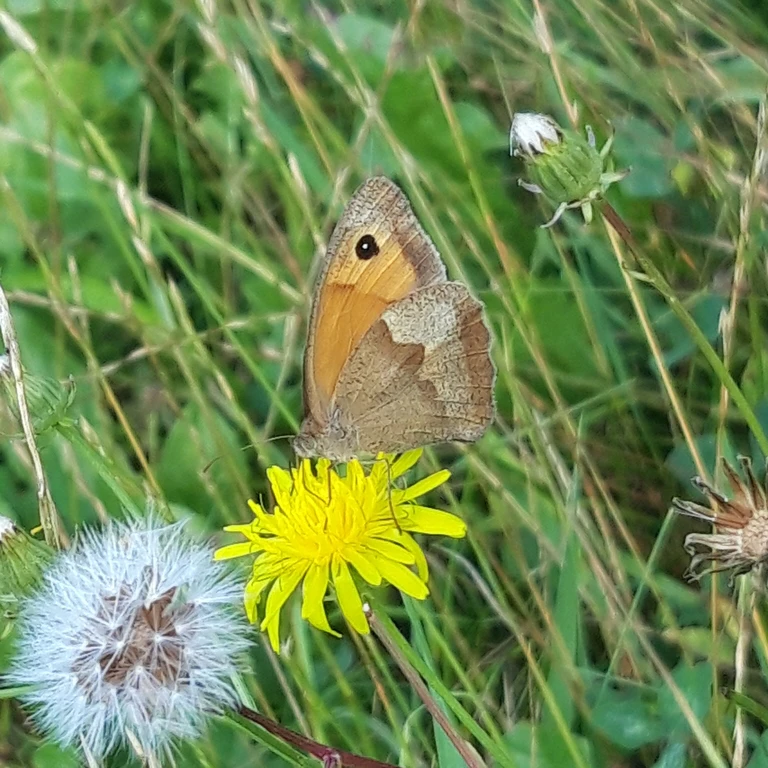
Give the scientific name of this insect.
Maniola jurtina
